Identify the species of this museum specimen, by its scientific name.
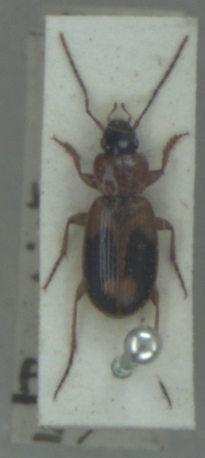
Badister bullatus
